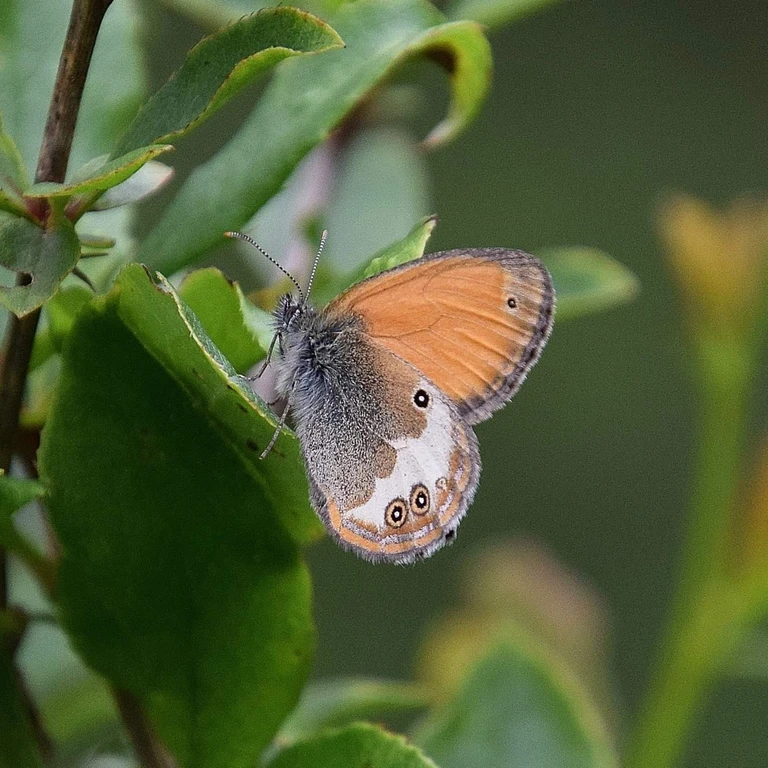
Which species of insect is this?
Coenonympha arcania
